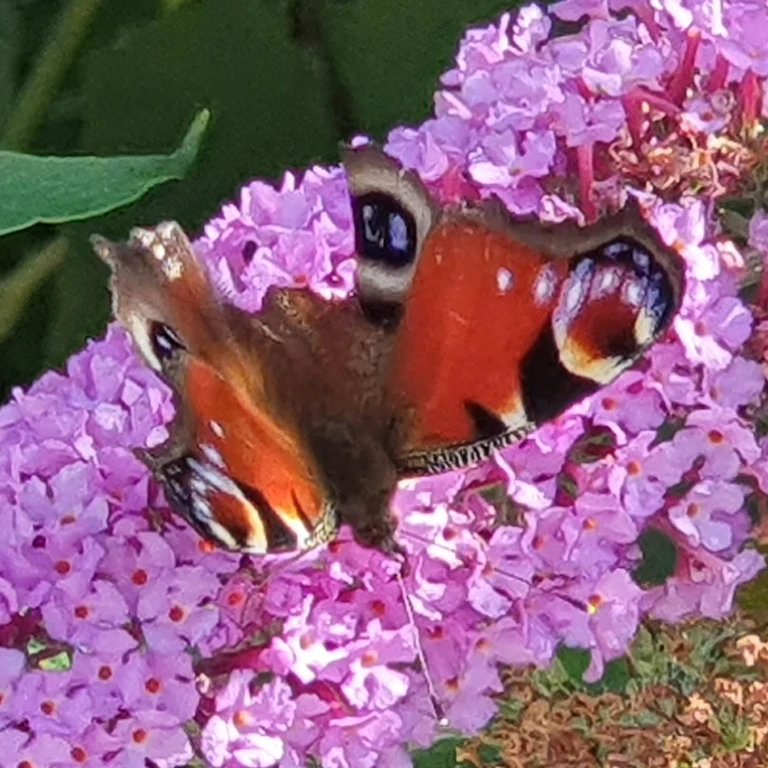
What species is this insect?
Aglais io
